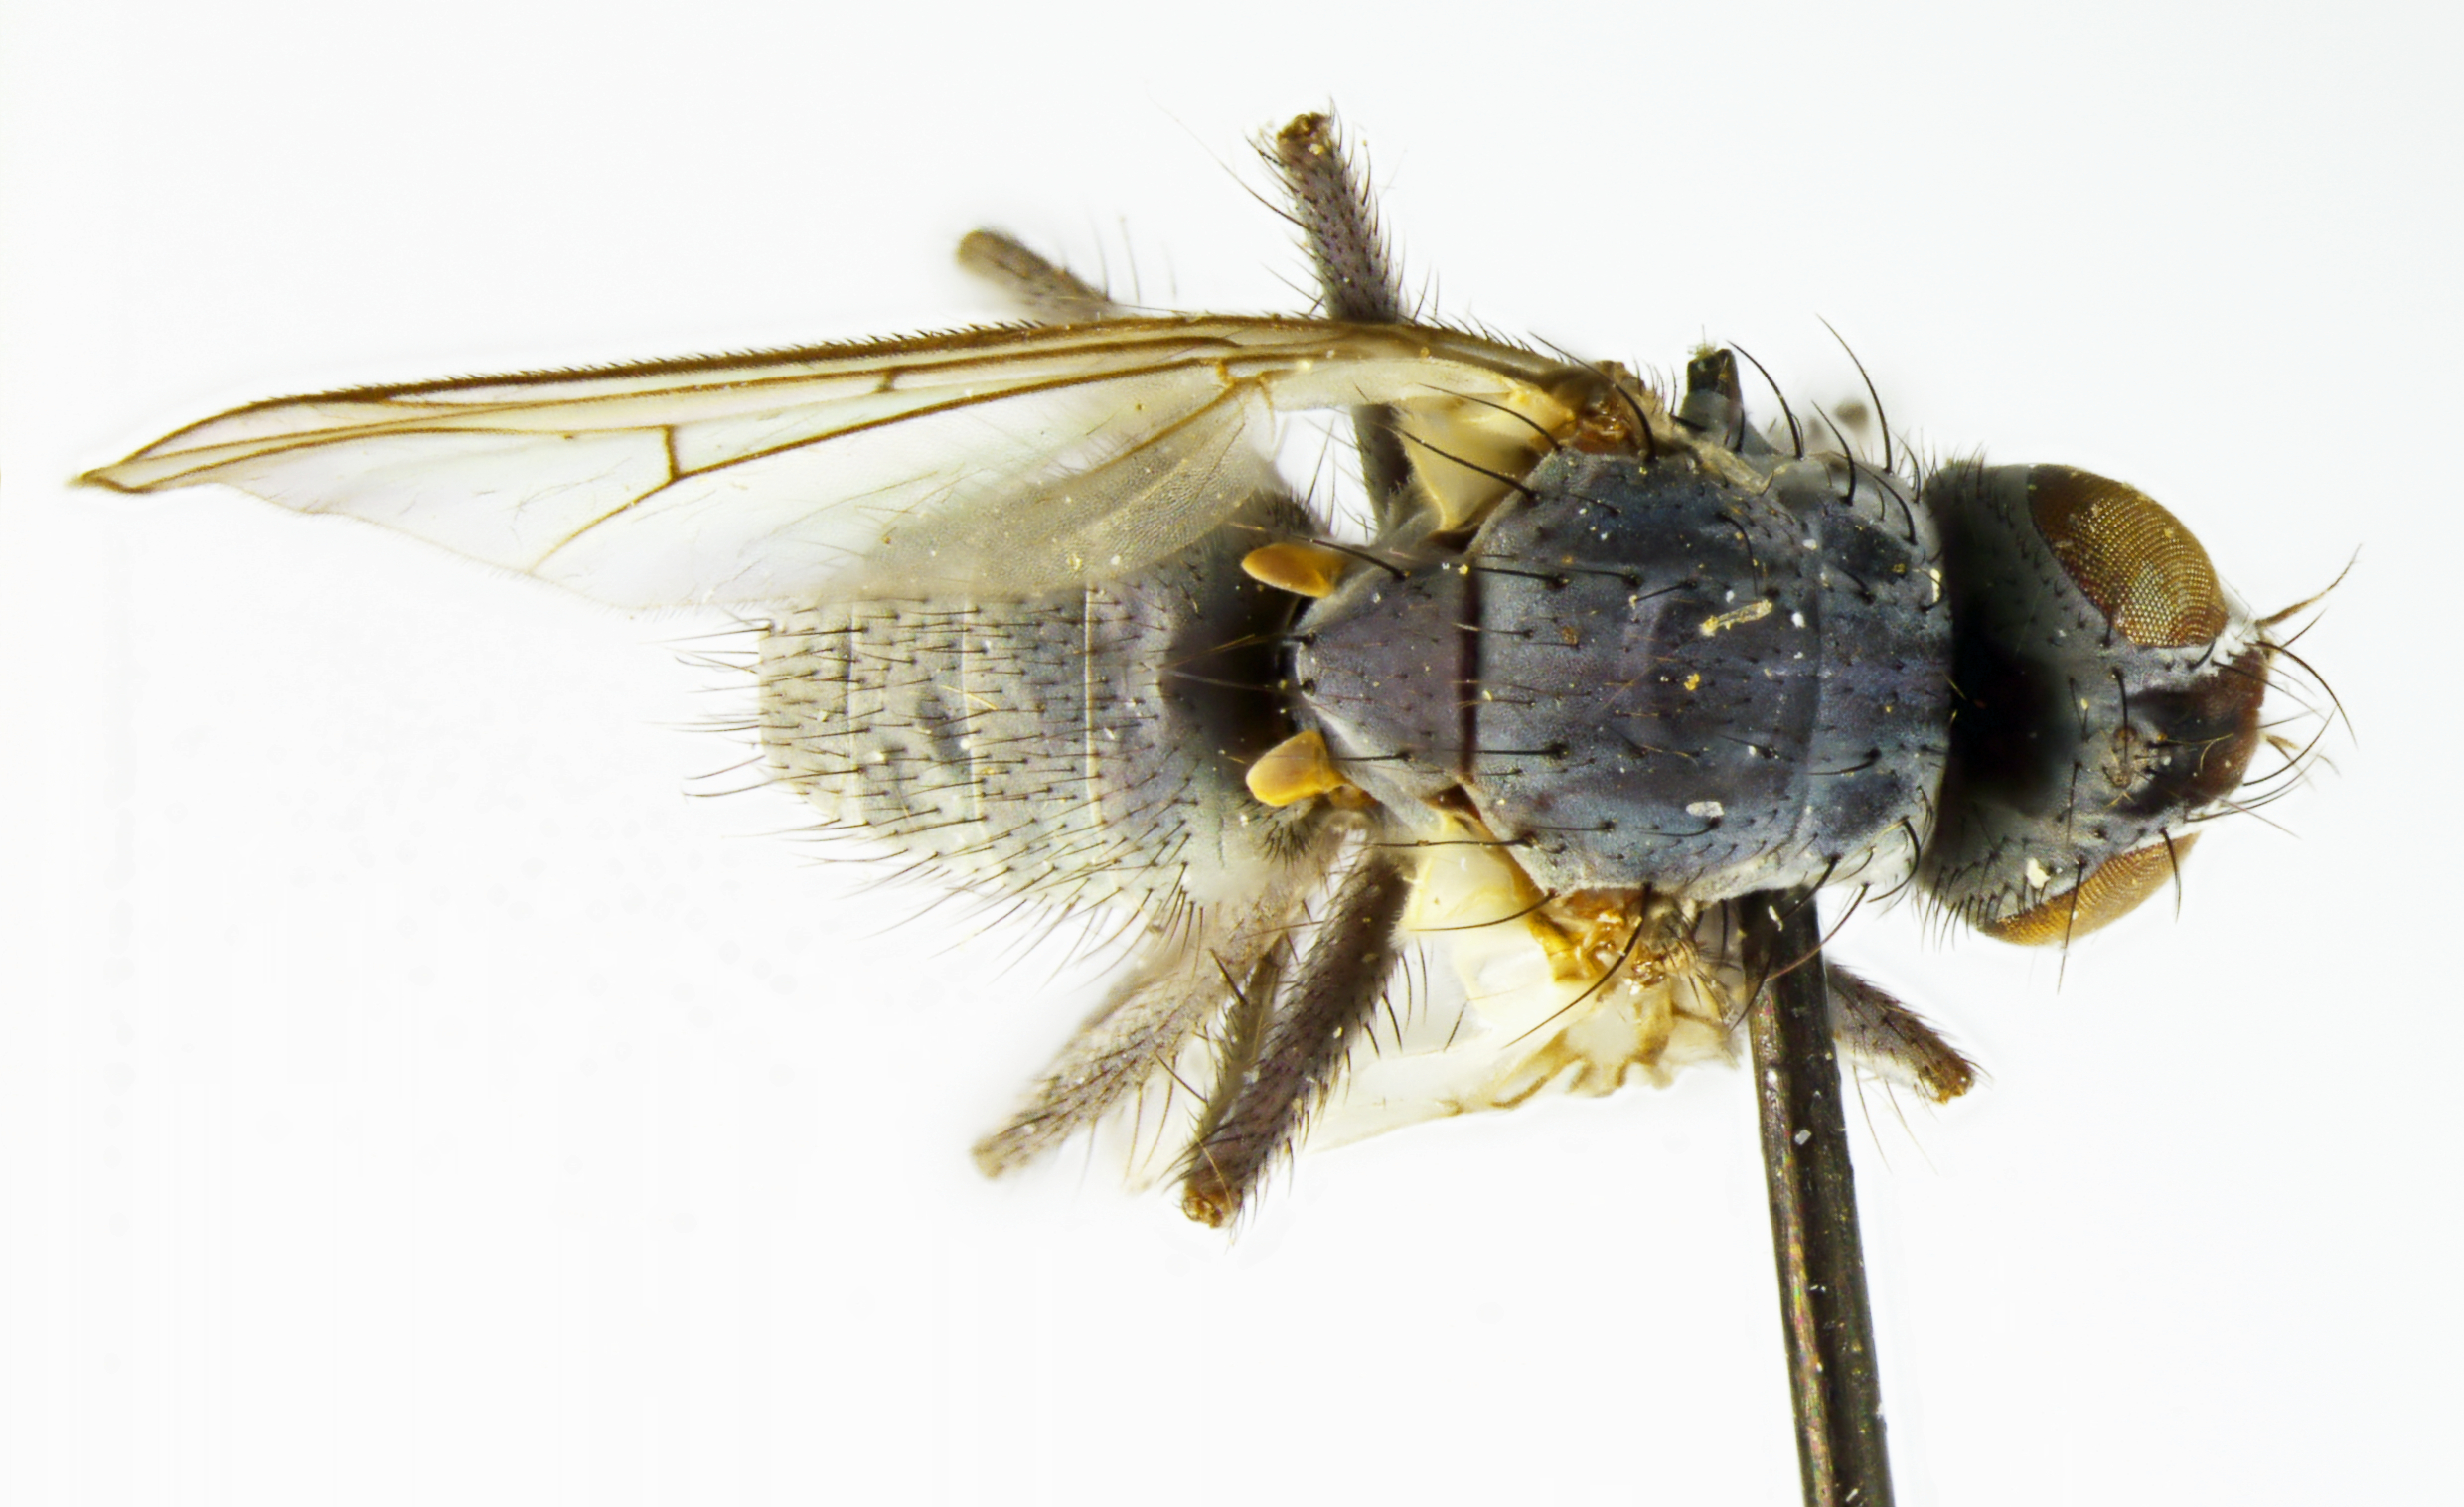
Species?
Spilogona hurdiana
